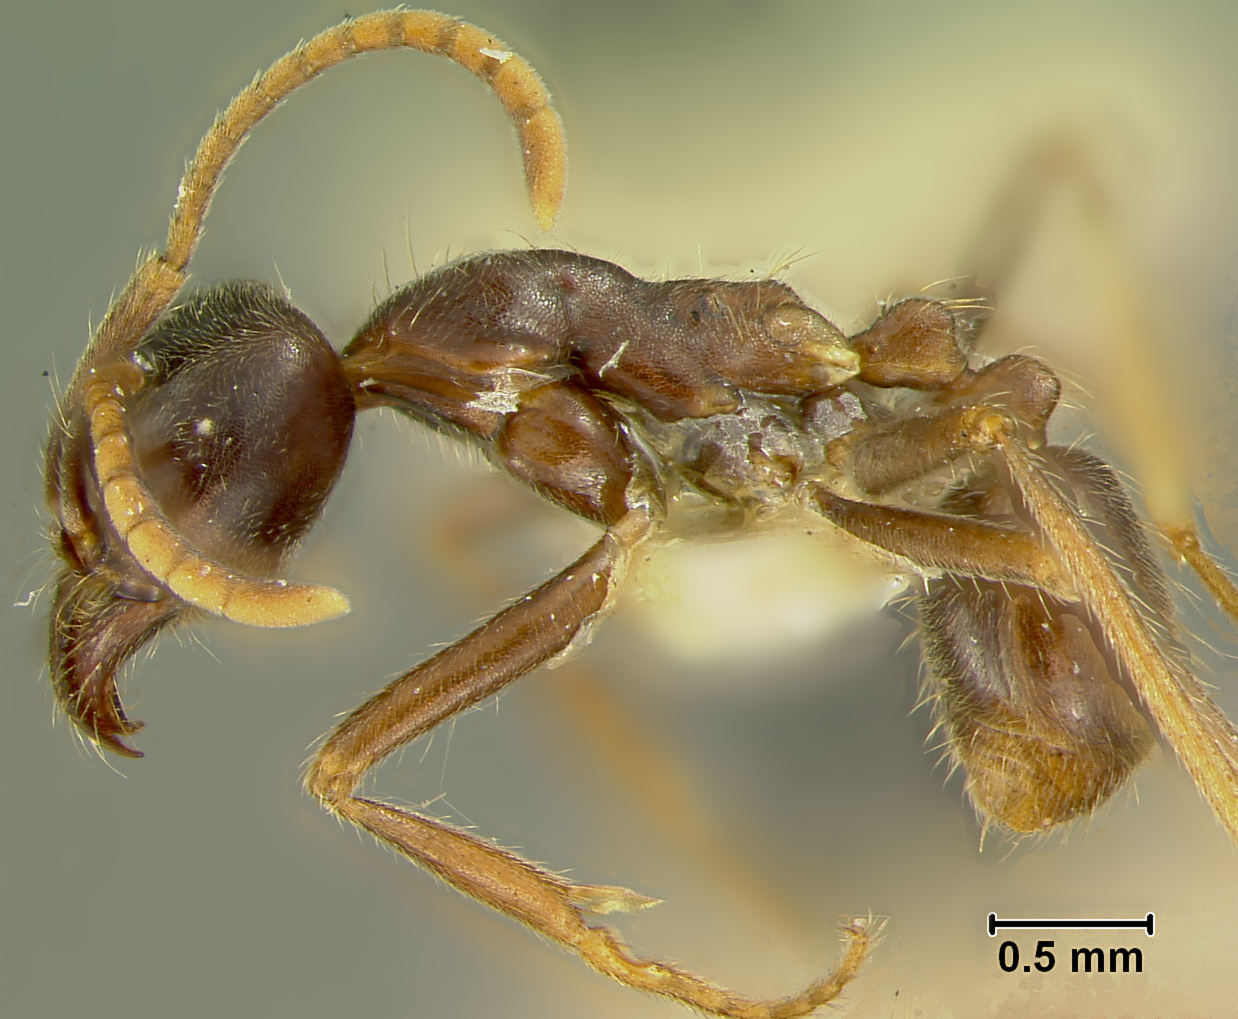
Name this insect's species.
Eciton praedator
